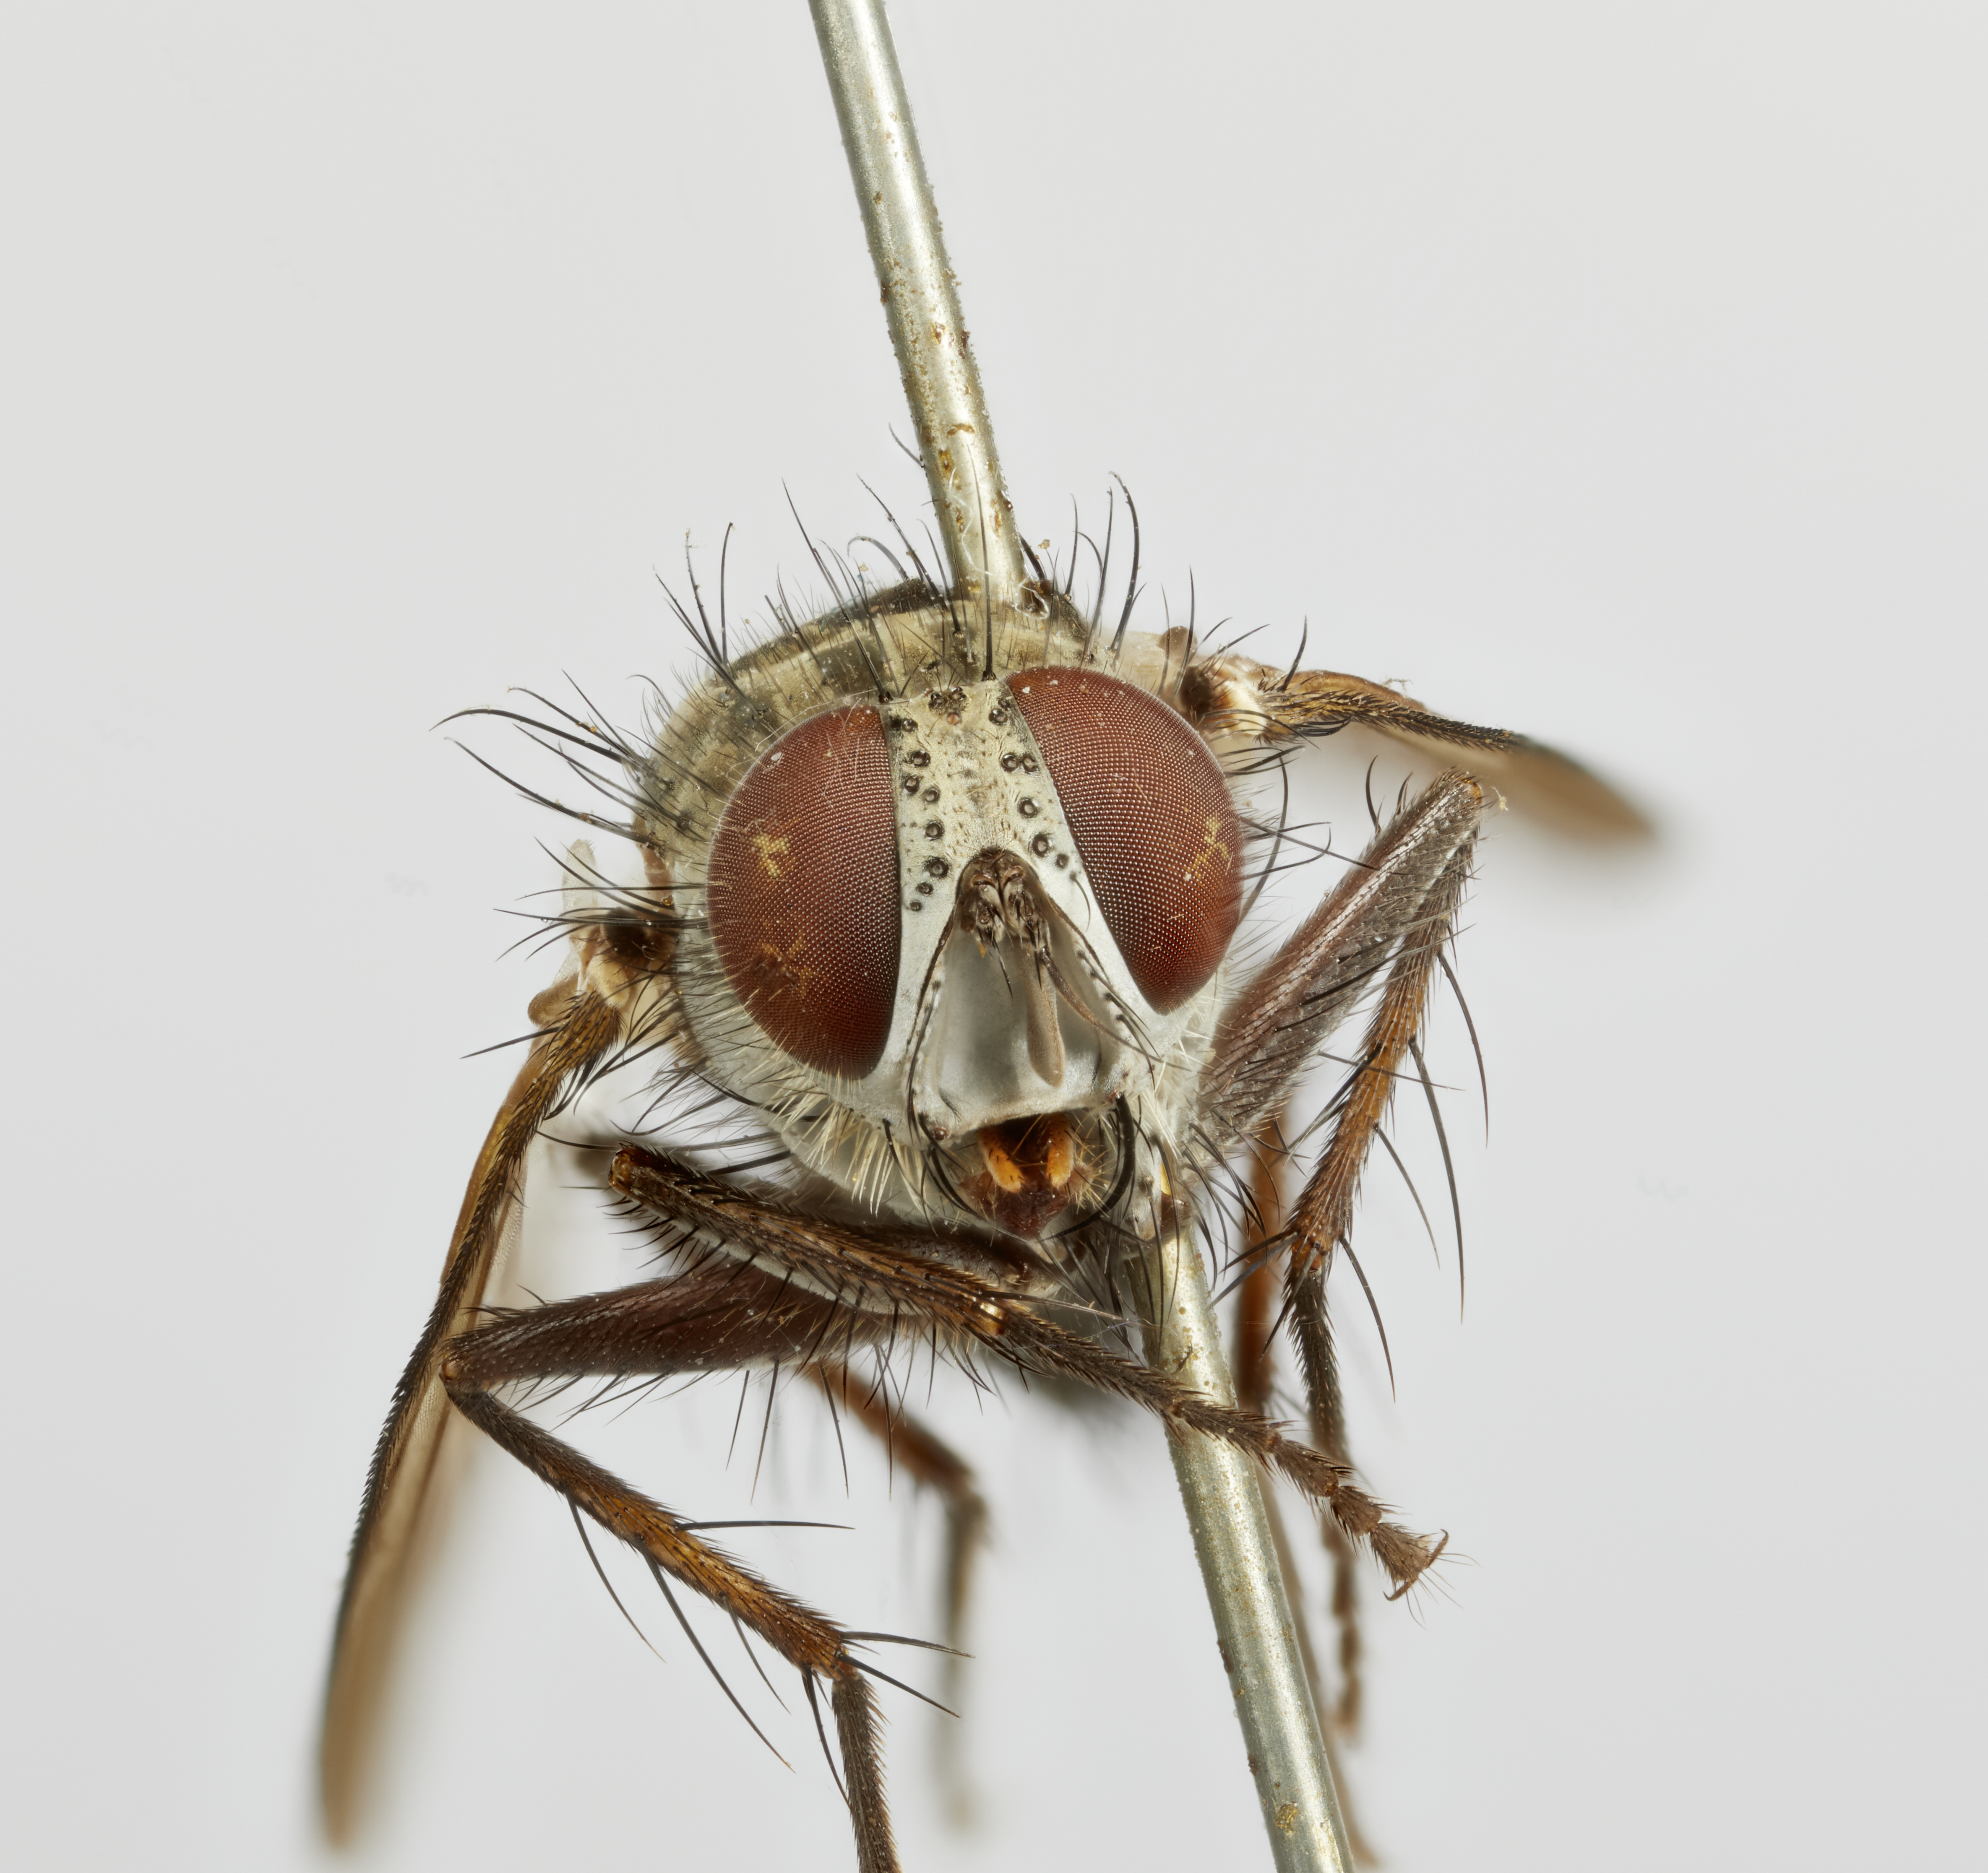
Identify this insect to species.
Euhypochaetopsis orientalis
